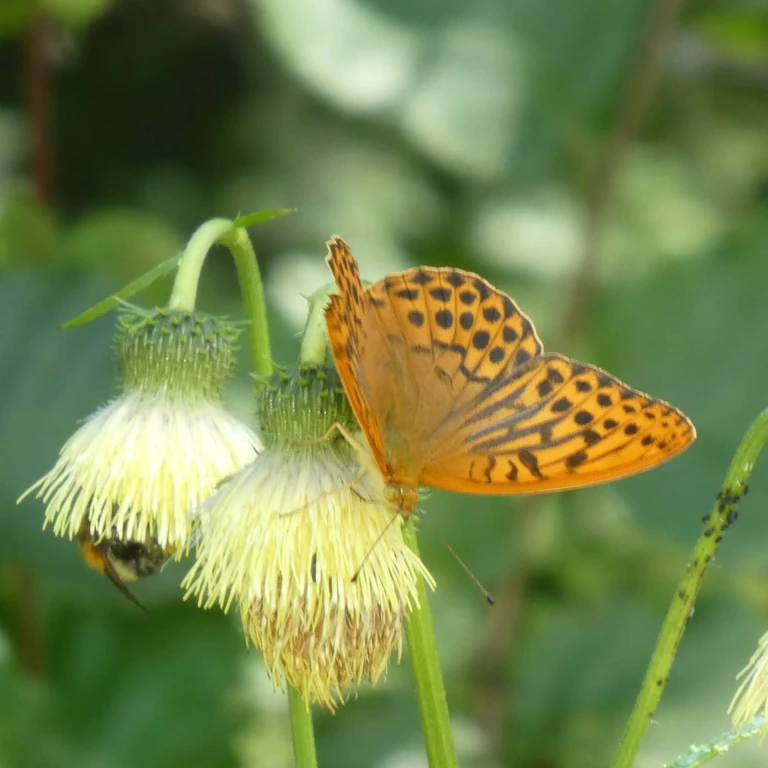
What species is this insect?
Argynnis paphia
